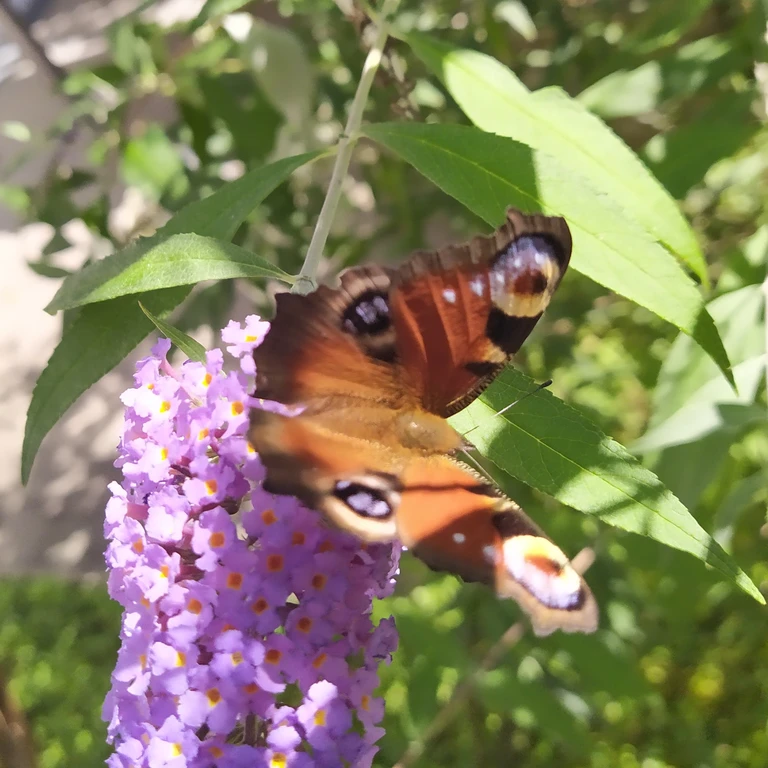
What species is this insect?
Aglais io
